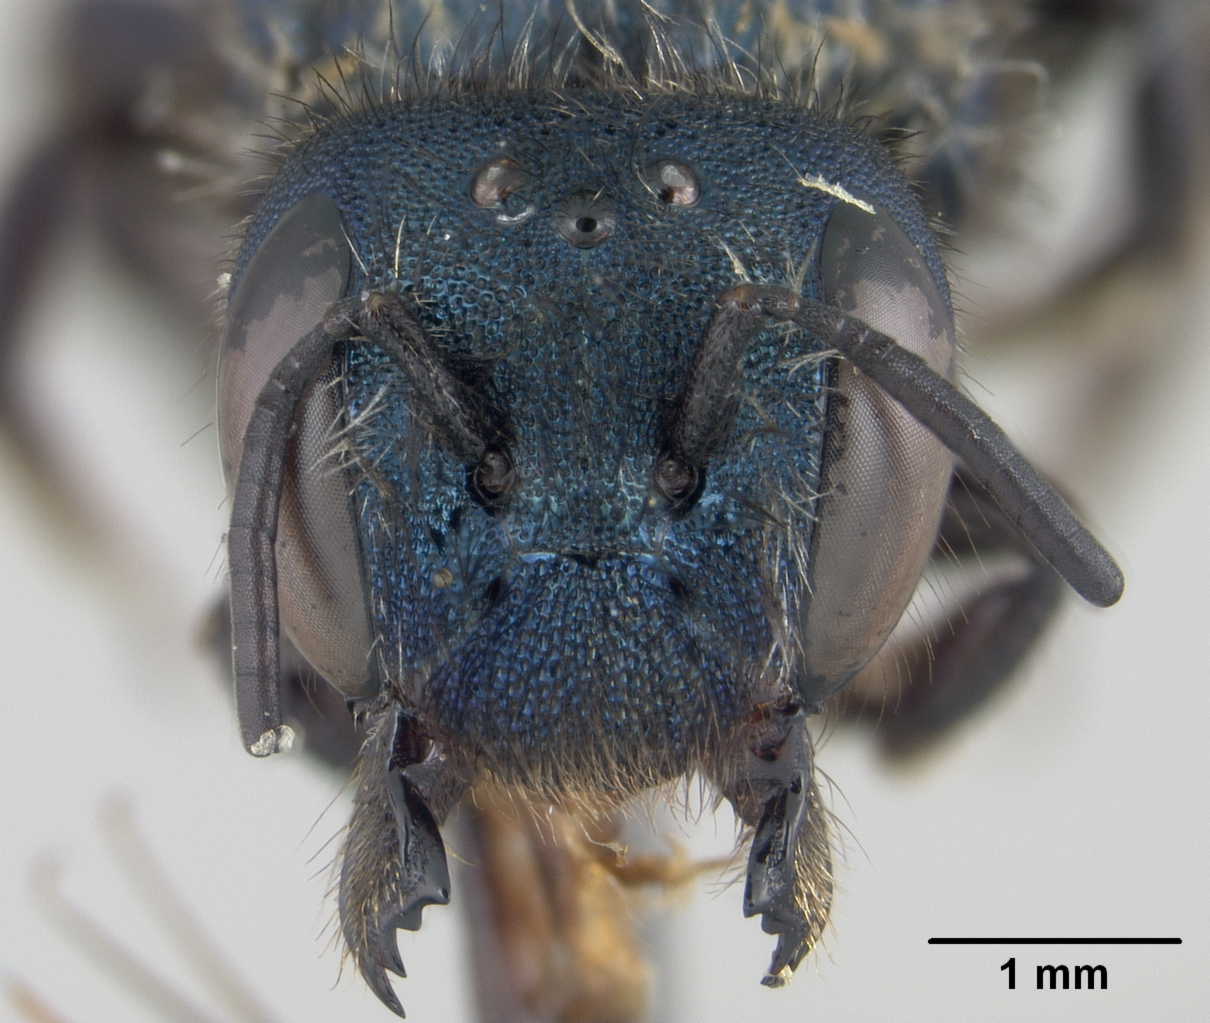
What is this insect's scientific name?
Osmia crassa
